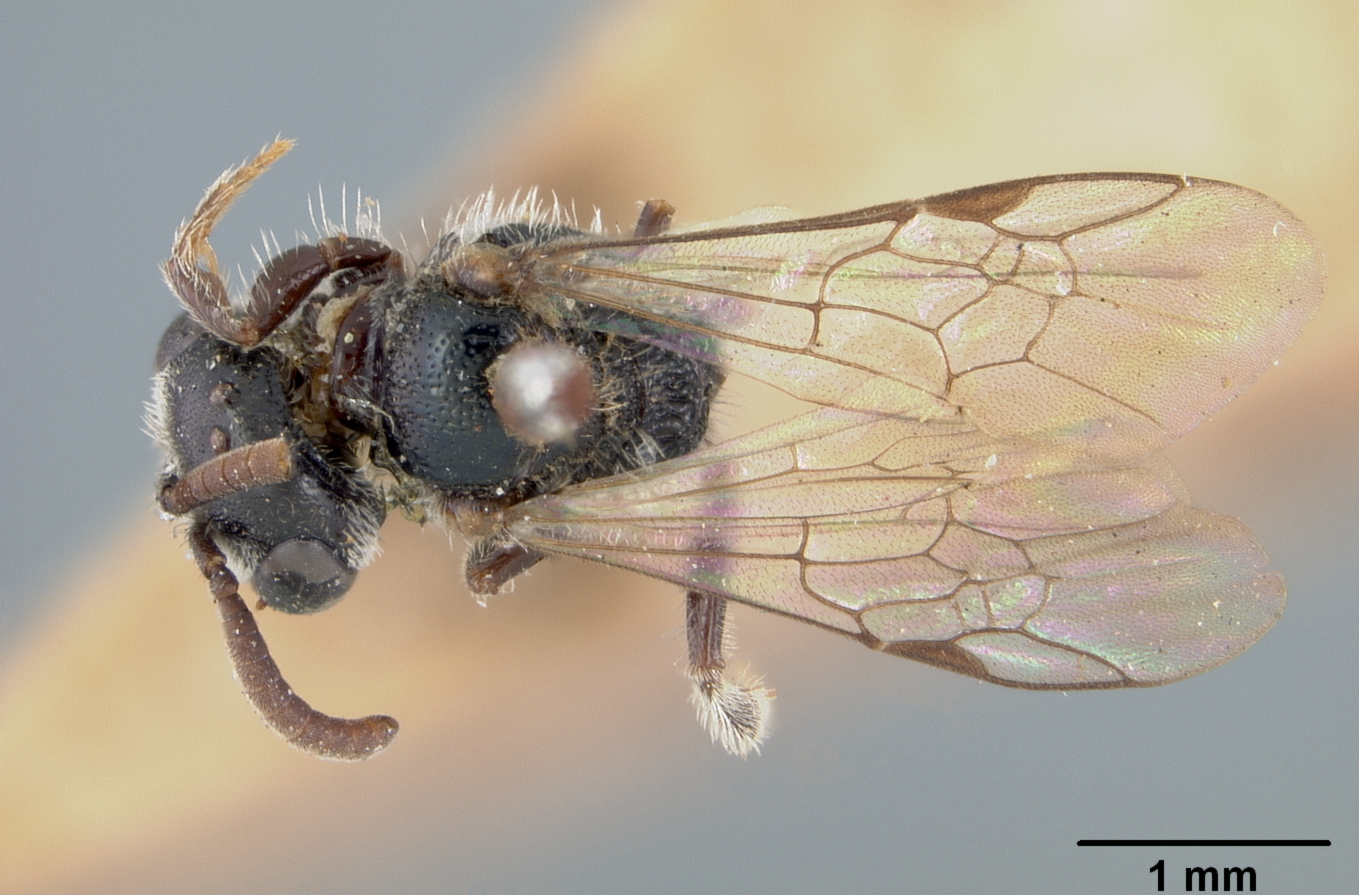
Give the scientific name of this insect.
Sphecodes paraplesius
